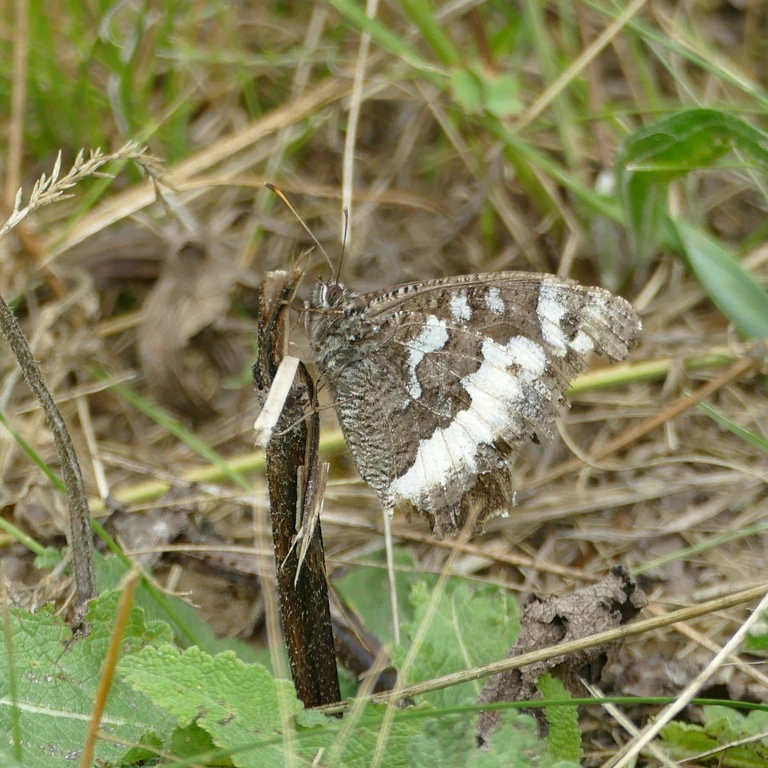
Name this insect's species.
Brintesia circe
